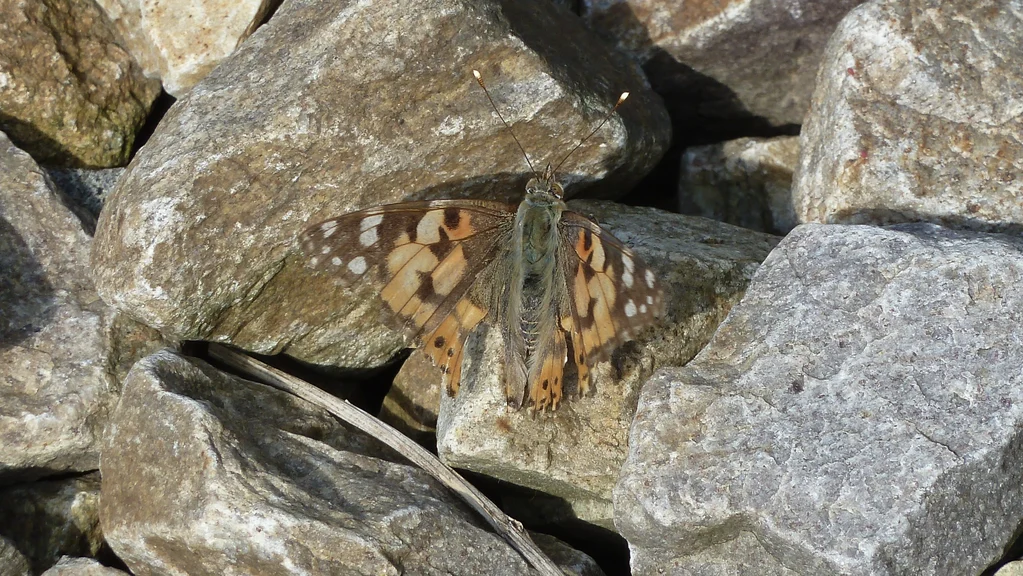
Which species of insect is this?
Vanessa cardui
